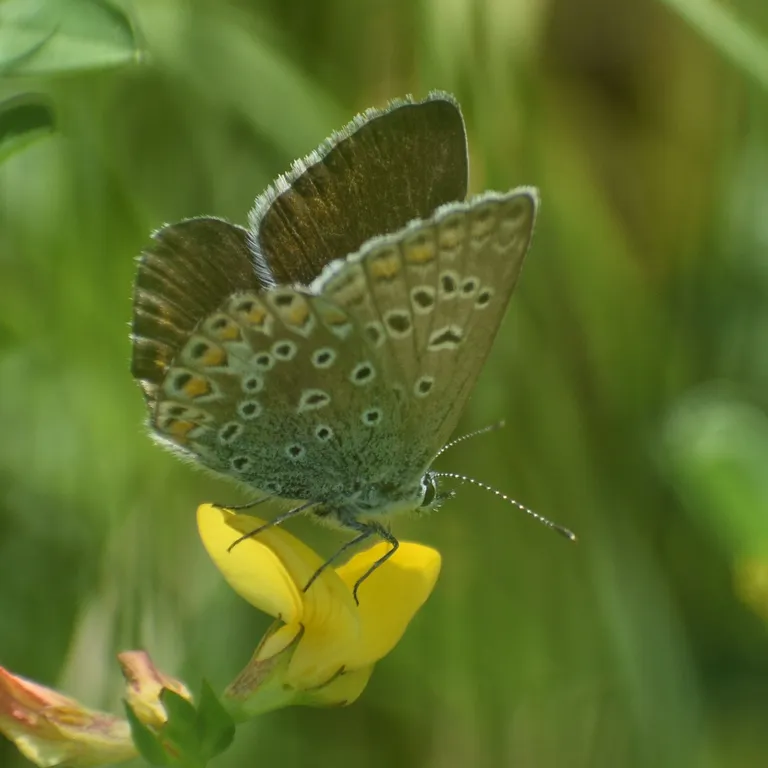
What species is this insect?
Polyommatus icarus
